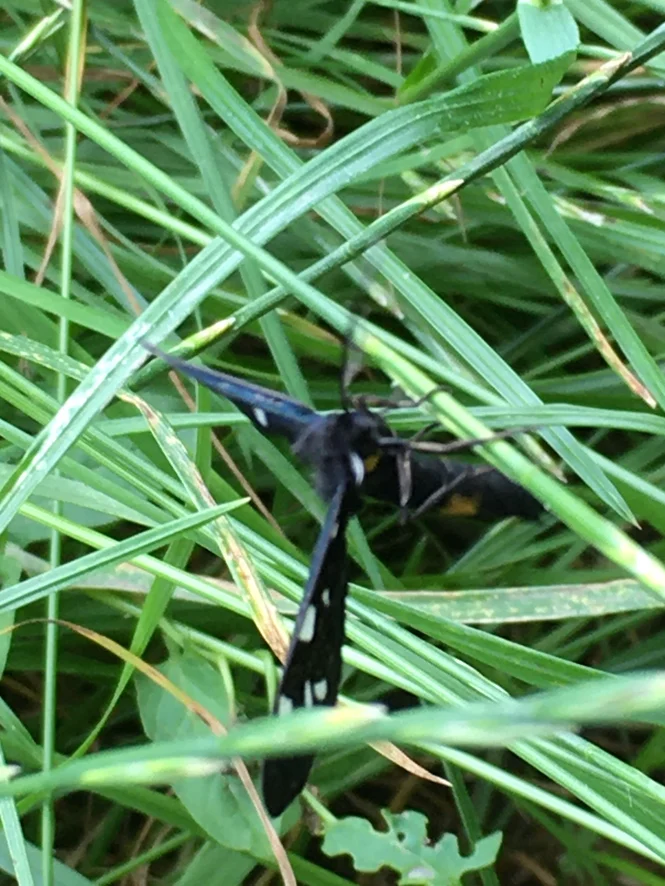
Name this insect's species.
Amata phegea
